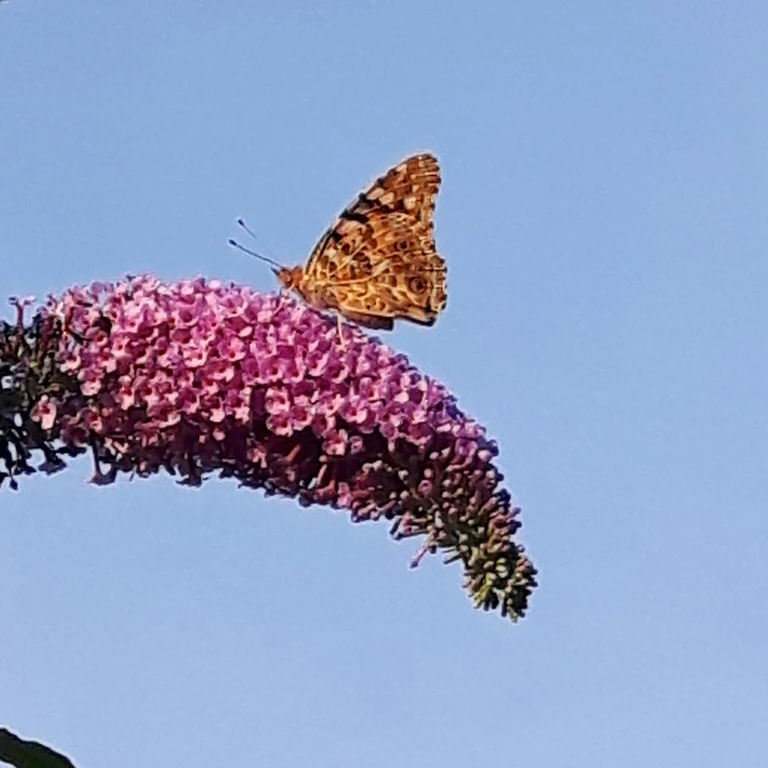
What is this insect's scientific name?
Vanessa cardui
